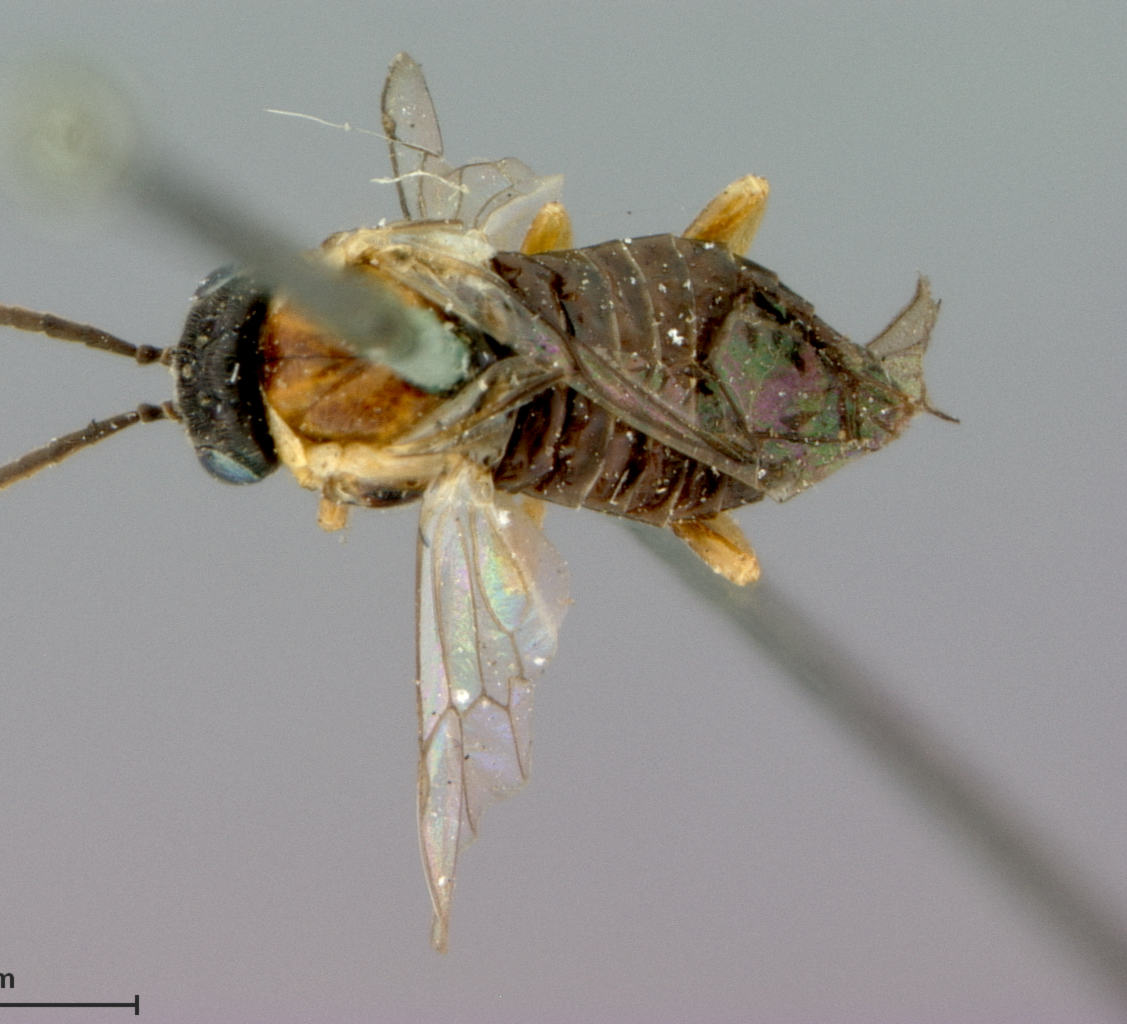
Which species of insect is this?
Scolioneura canadensis
